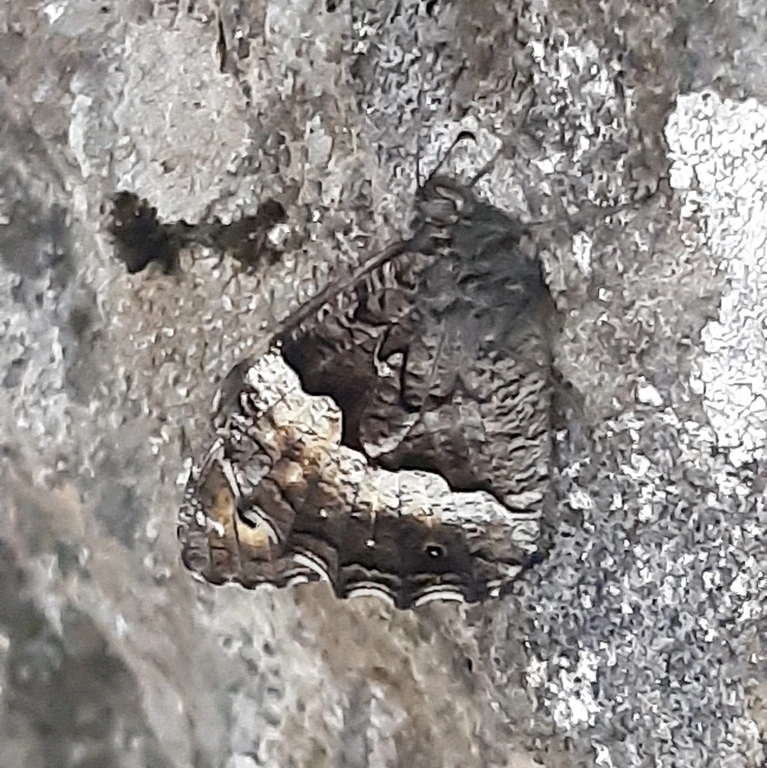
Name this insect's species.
Hipparchia fagi
